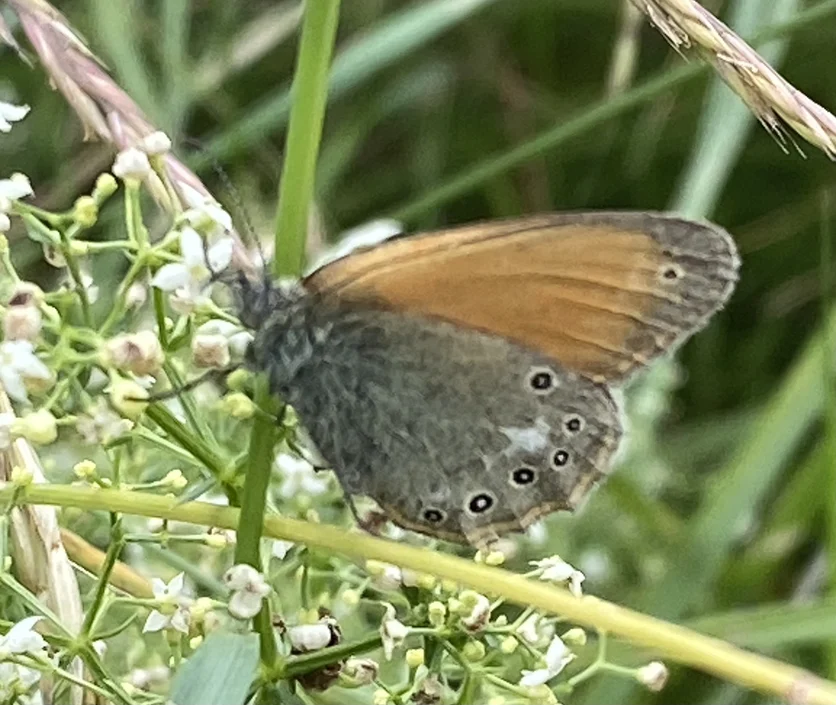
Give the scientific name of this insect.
Coenonympha glycerion (also Coenonympha iphis)
